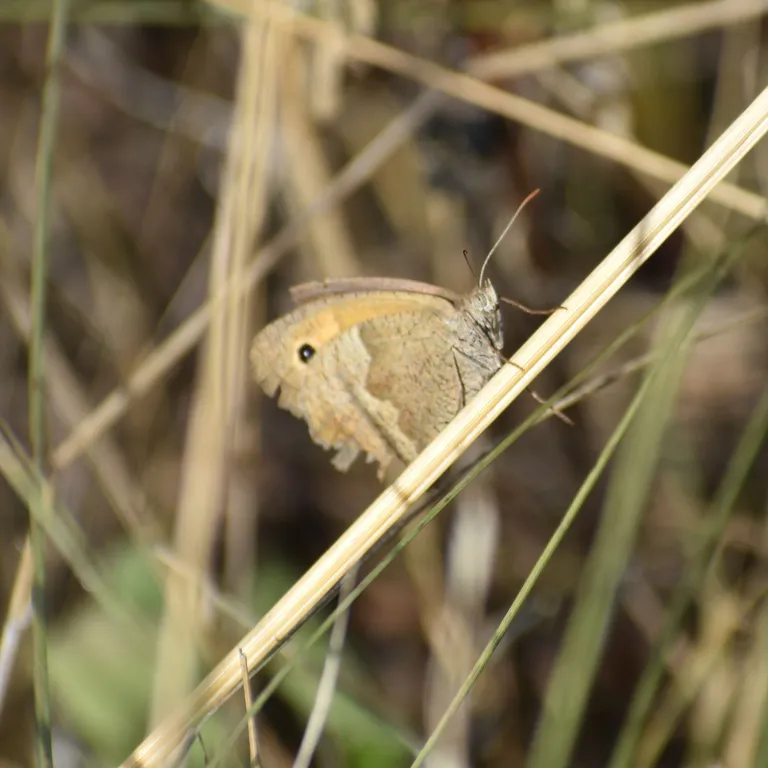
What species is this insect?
Maniola jurtina
